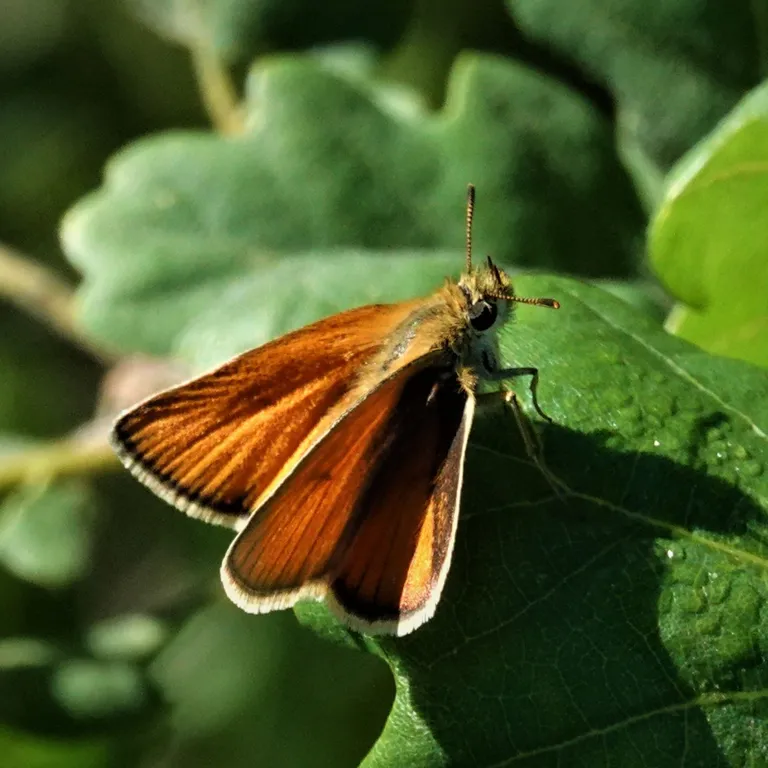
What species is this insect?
Thymelicus sylvestris
